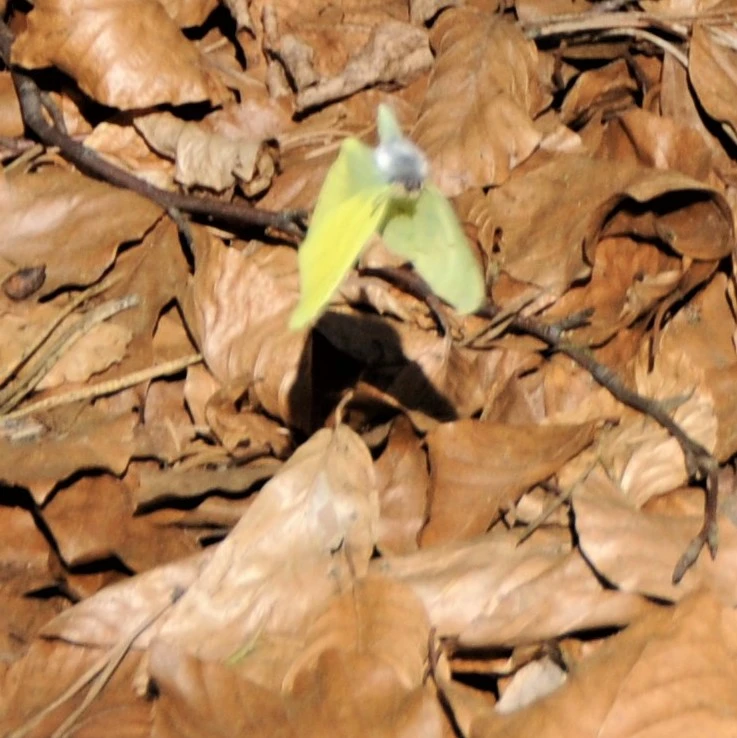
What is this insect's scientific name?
Gonepteryx rhamni
